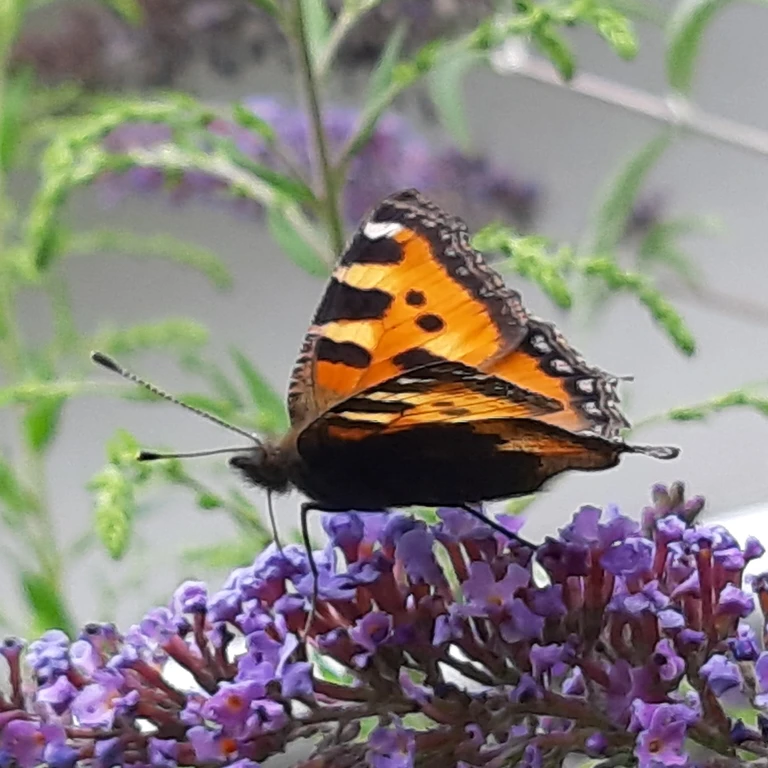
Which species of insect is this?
Aglais urticae
